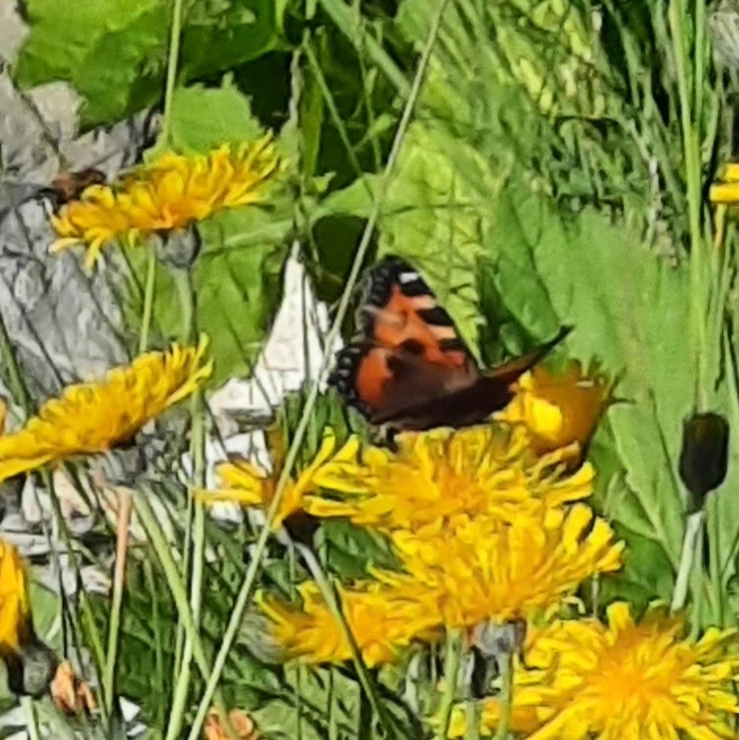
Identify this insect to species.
Aglais urticae
